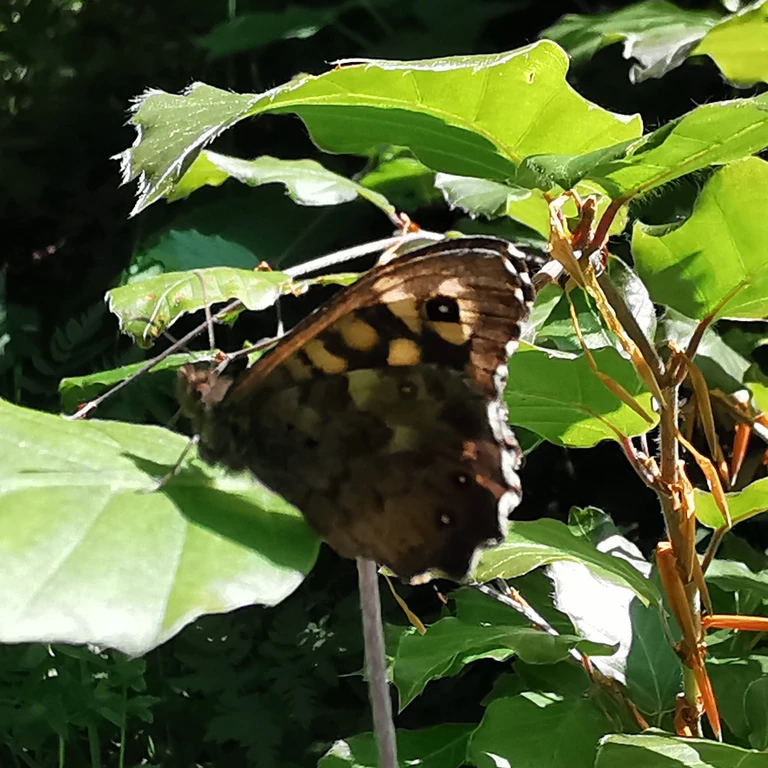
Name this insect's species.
Pararge aegeria
